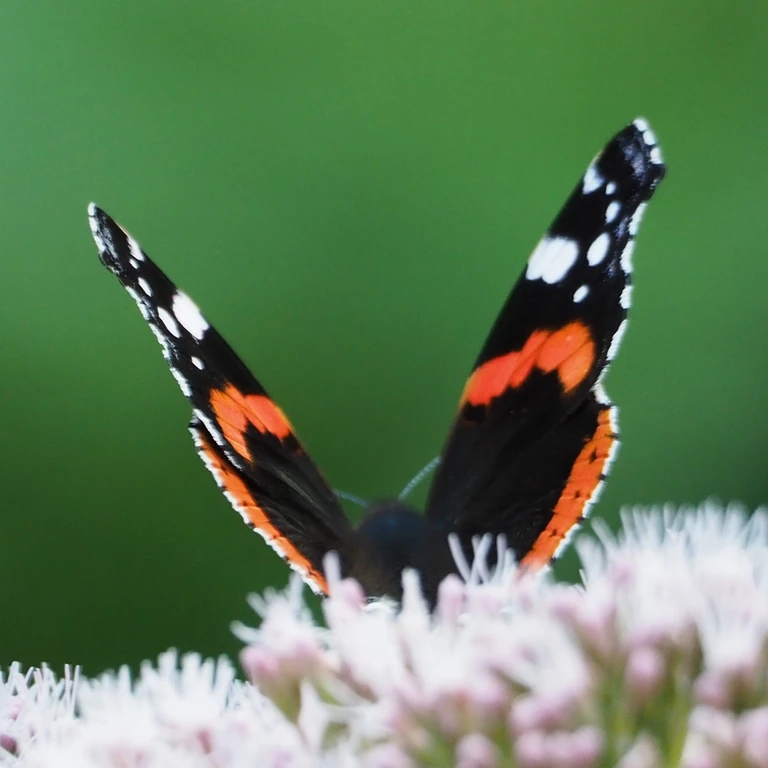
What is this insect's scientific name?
Vanessa atalanta
